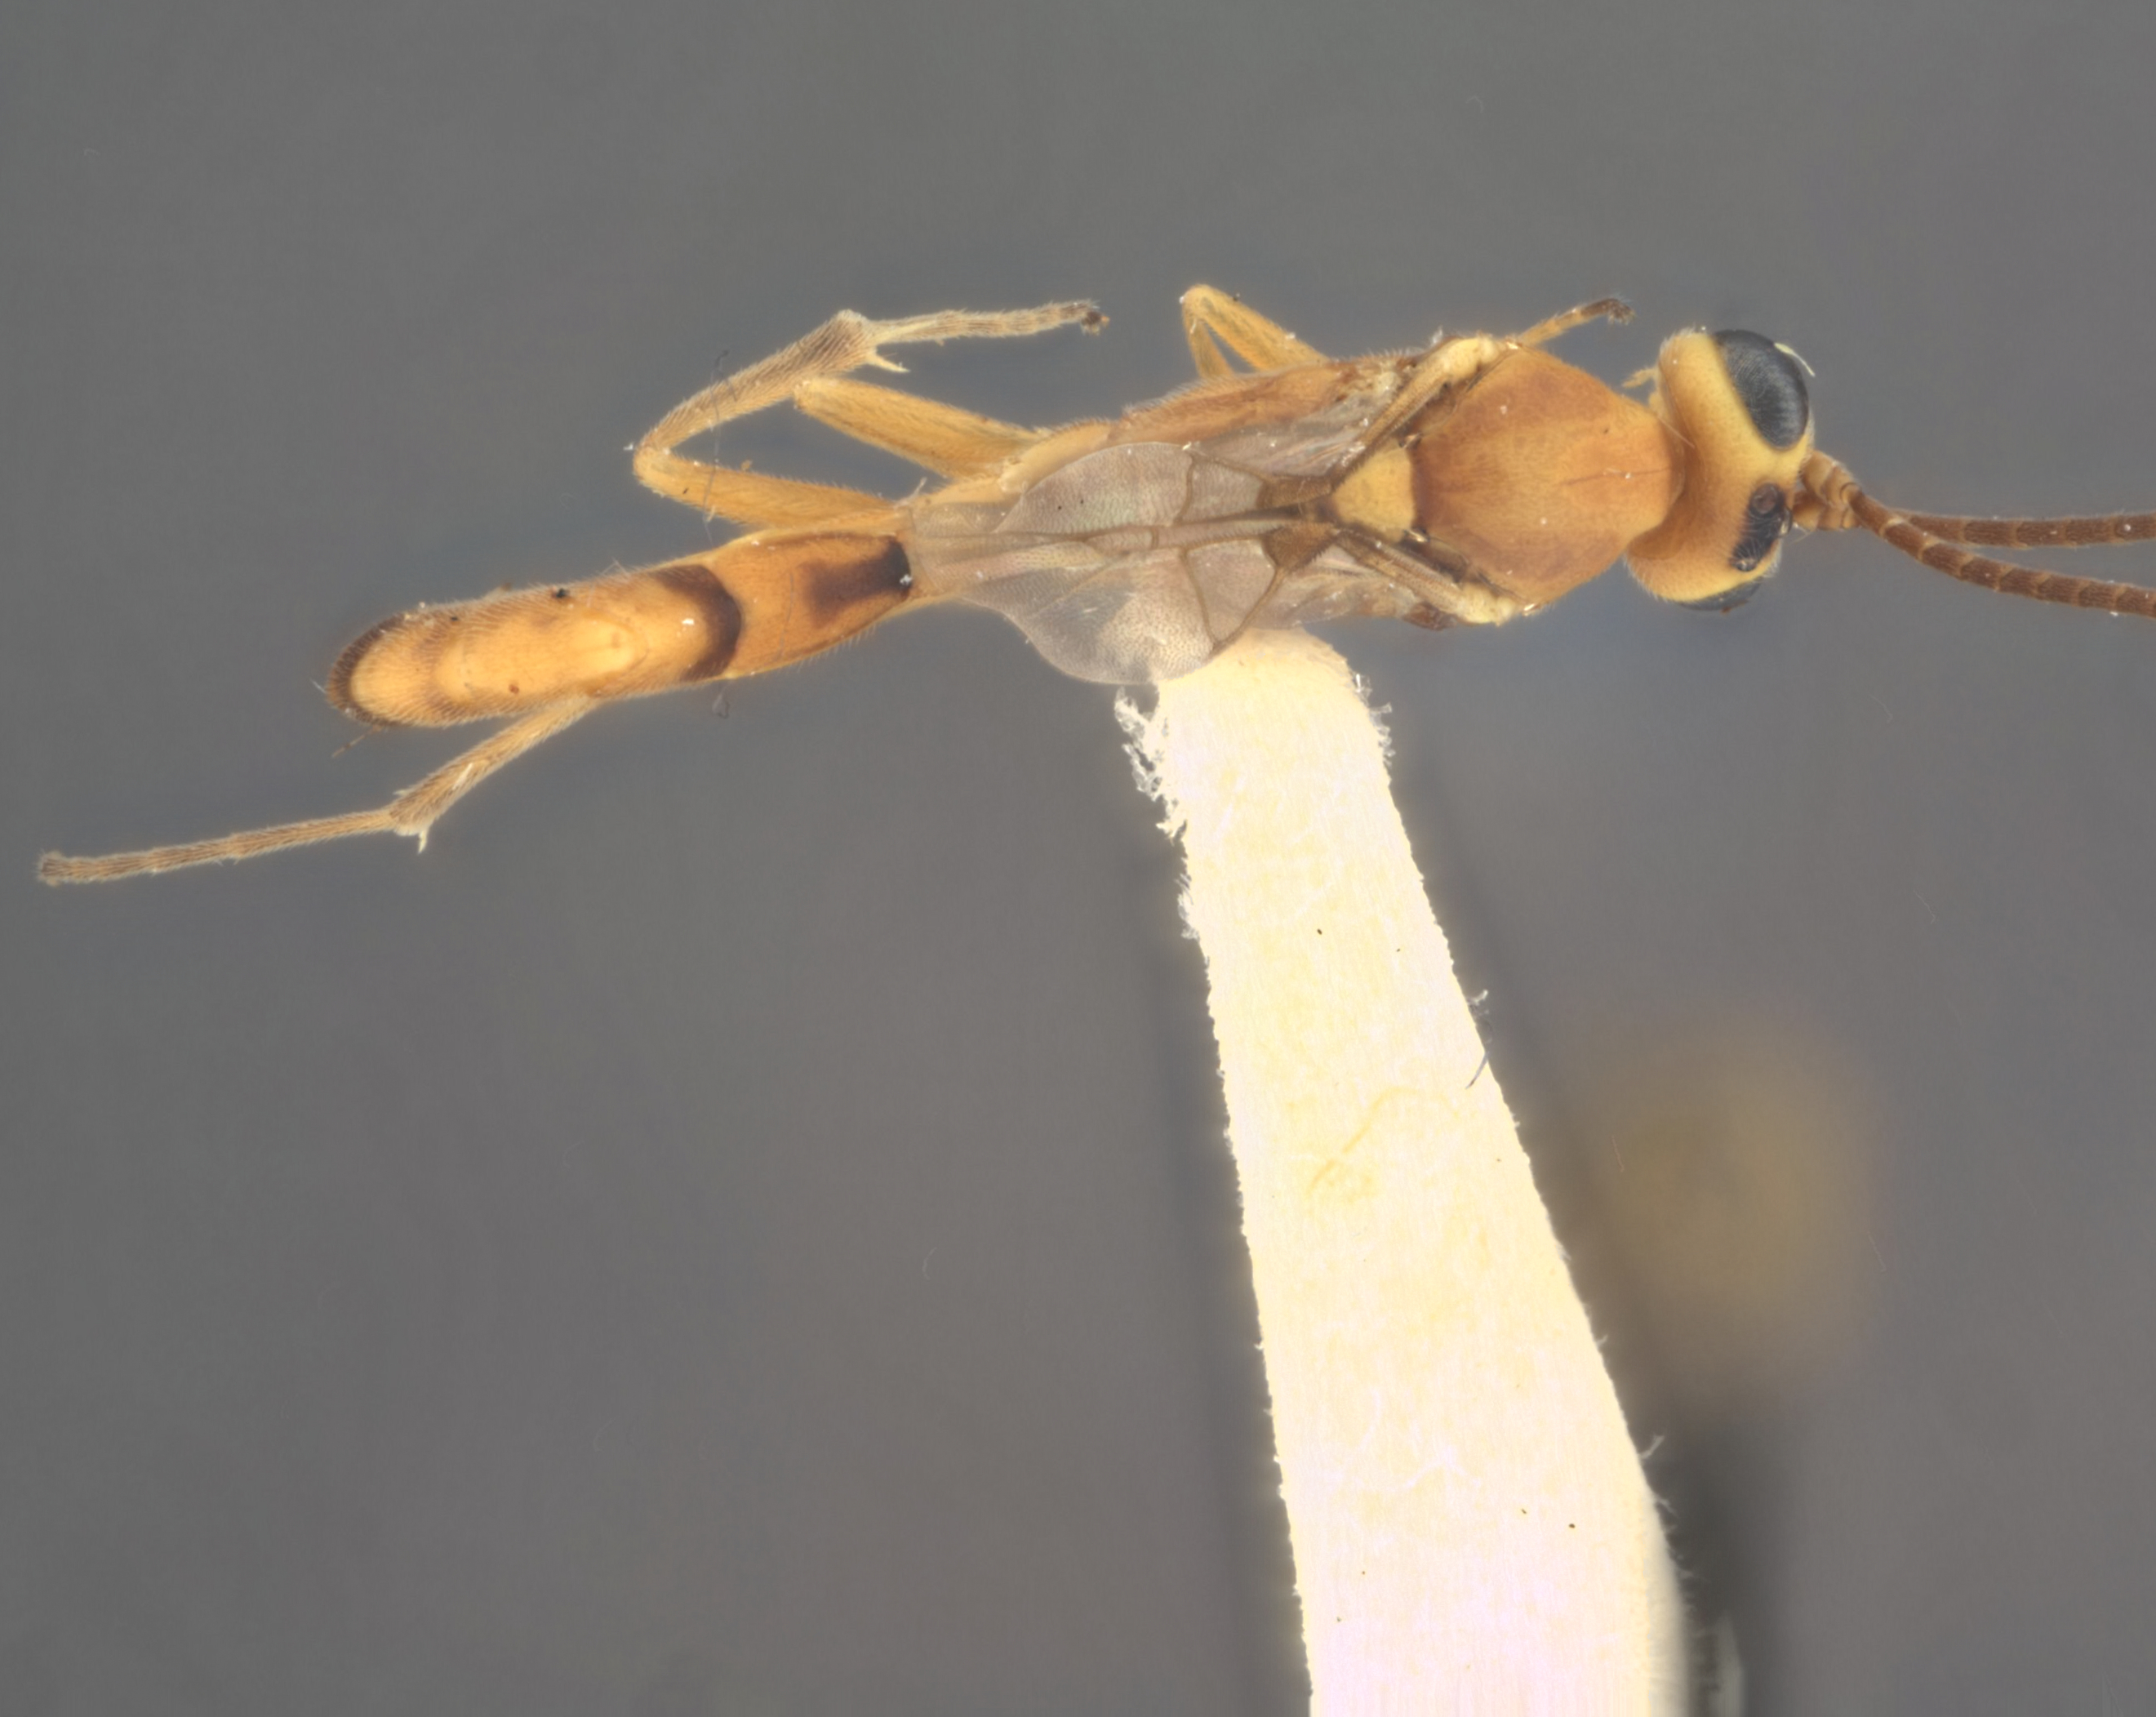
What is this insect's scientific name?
Temelucha palmi
